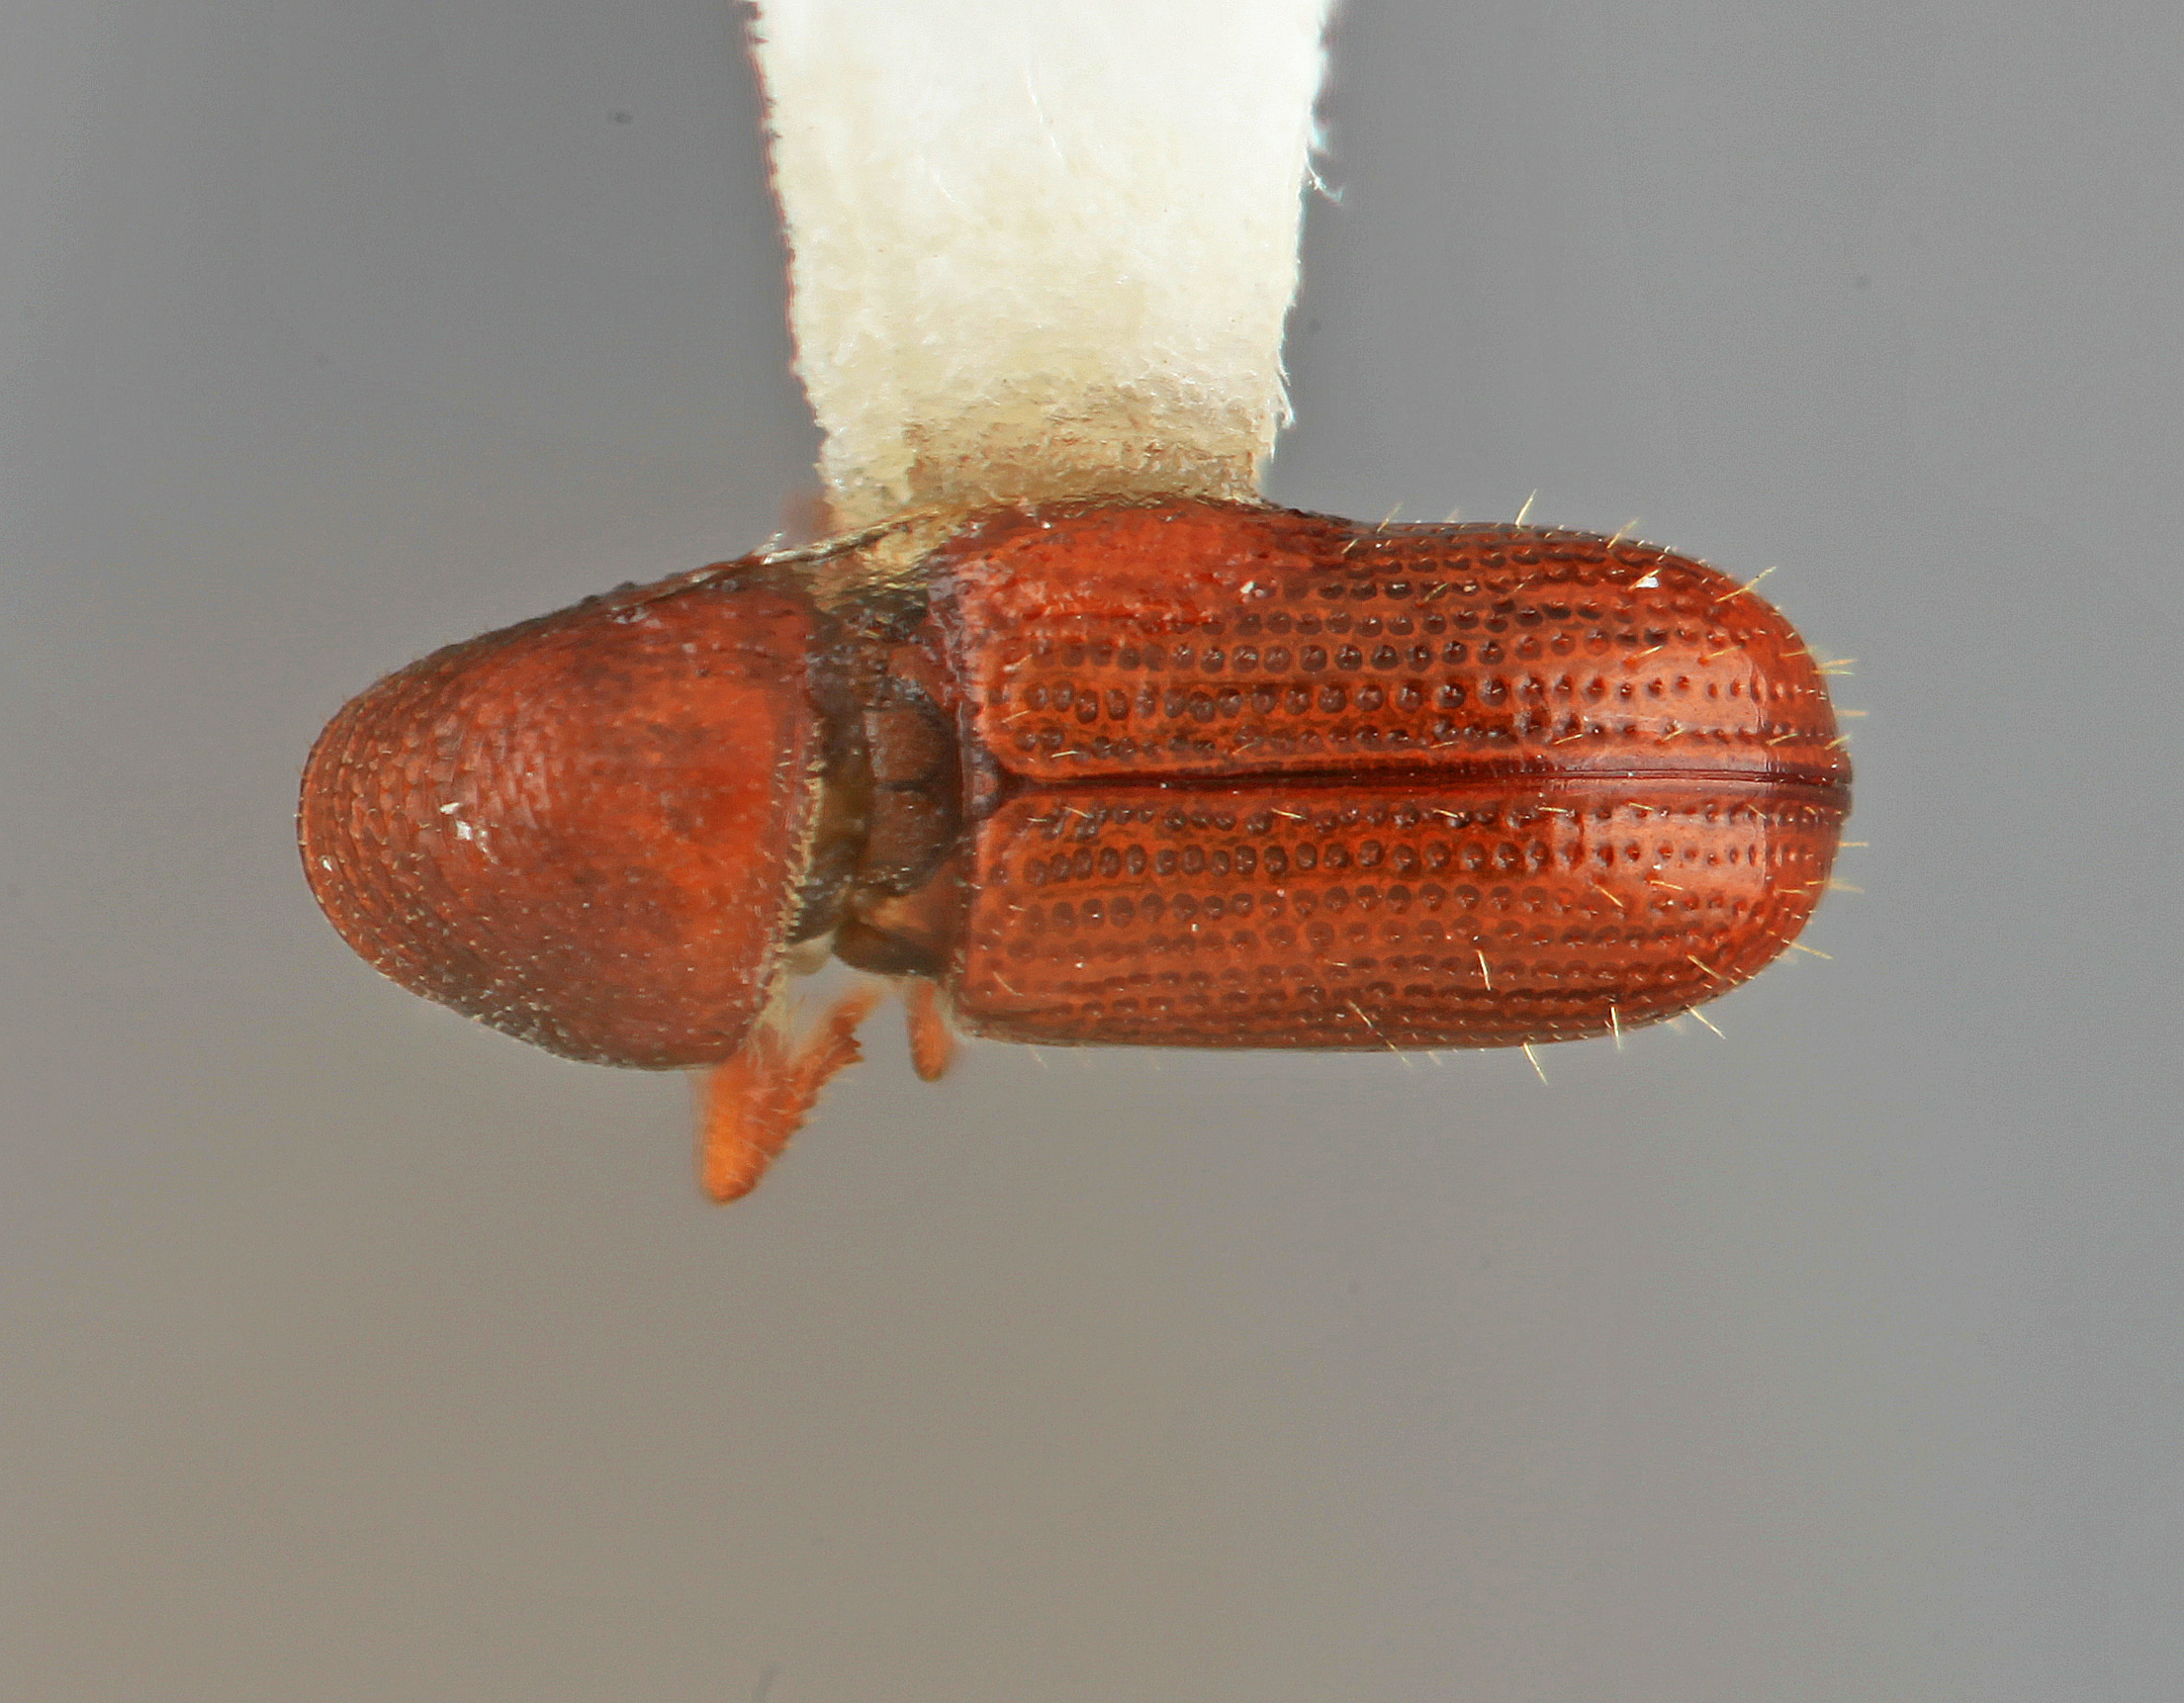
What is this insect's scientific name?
Pityophthorus similaris
